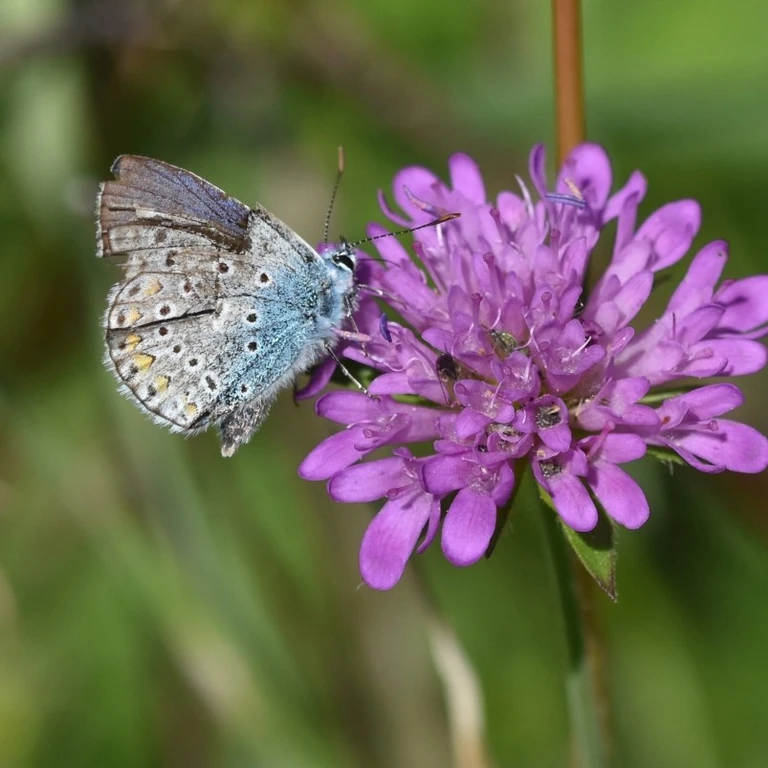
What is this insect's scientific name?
Polyommatus icarus
